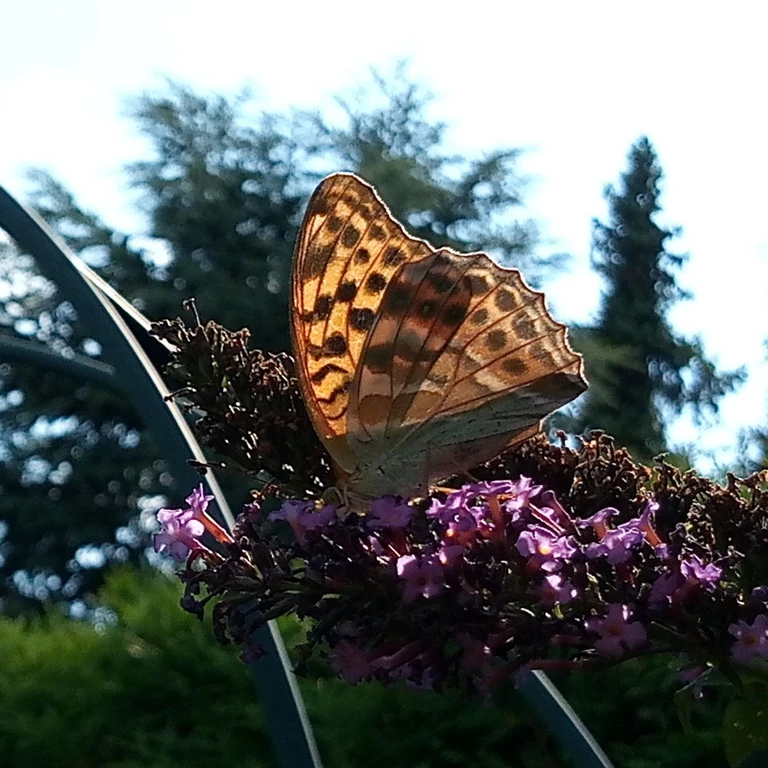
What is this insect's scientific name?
Argynnis paphia
